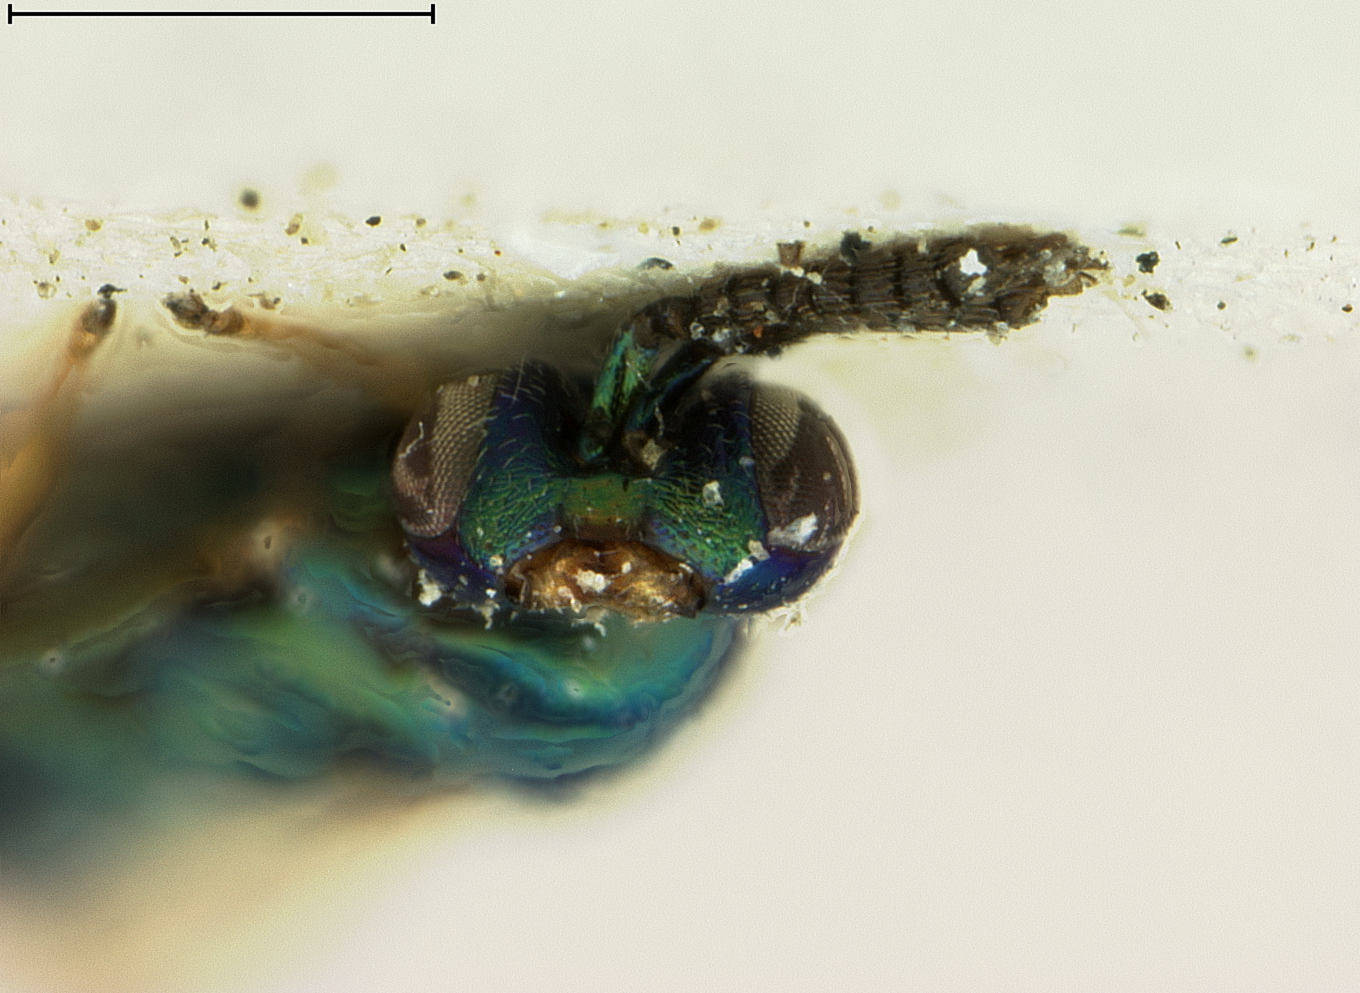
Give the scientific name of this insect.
Torymus gifuensis
